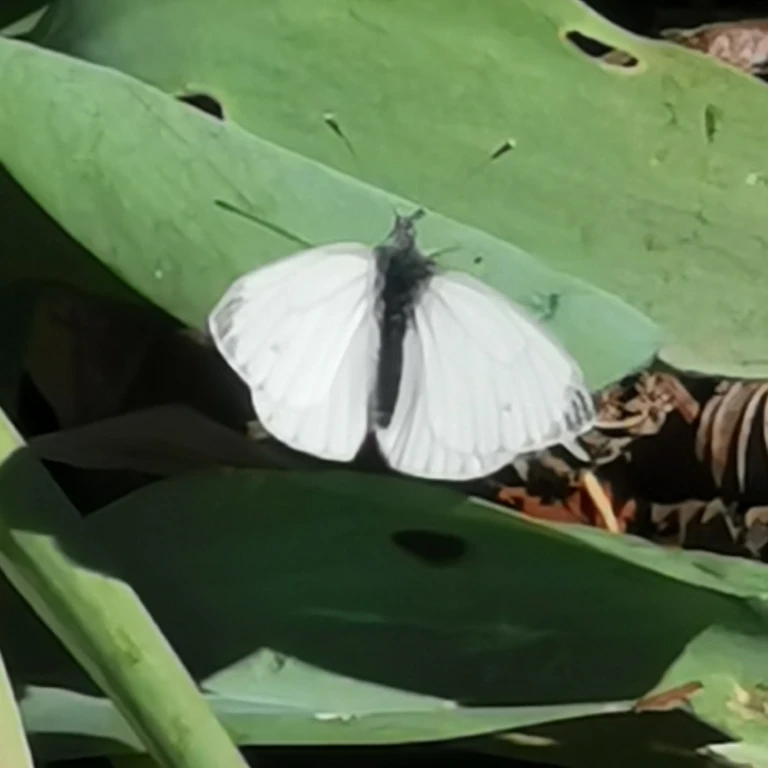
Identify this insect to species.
Pieris napi
